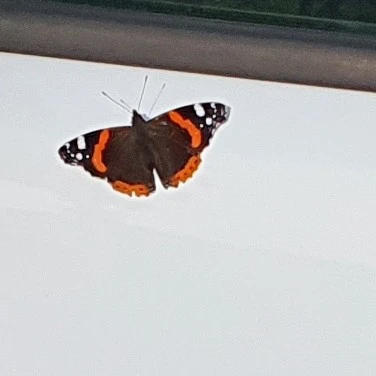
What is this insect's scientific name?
Vanessa atalanta
